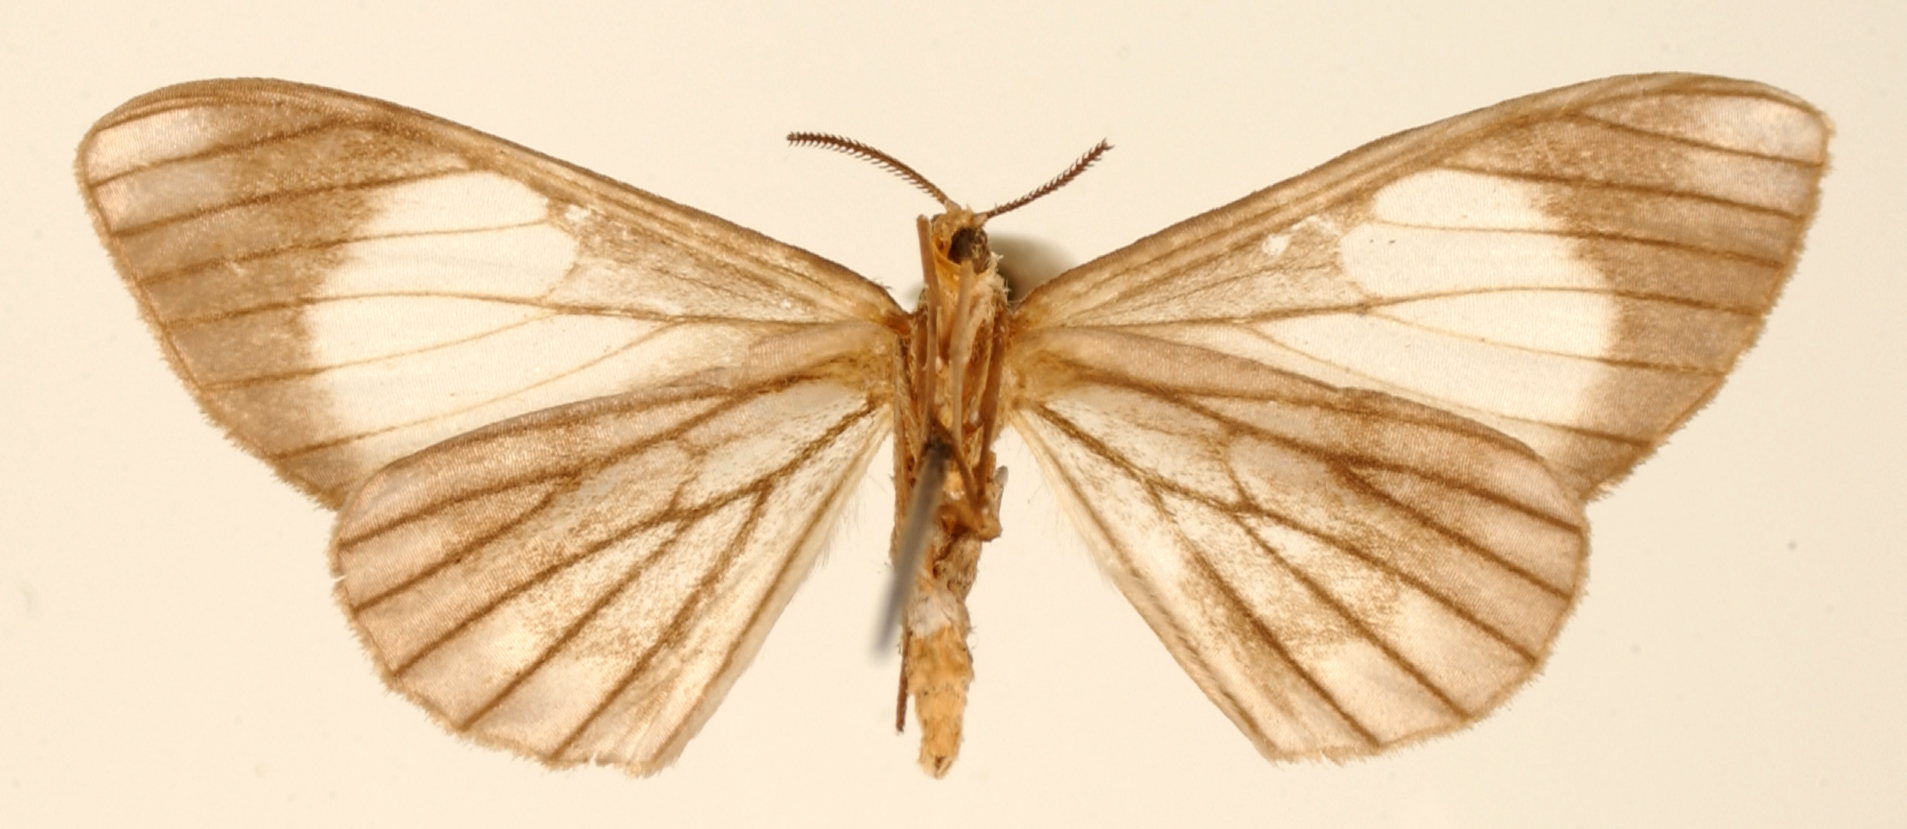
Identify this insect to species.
Nephodia veninotata
